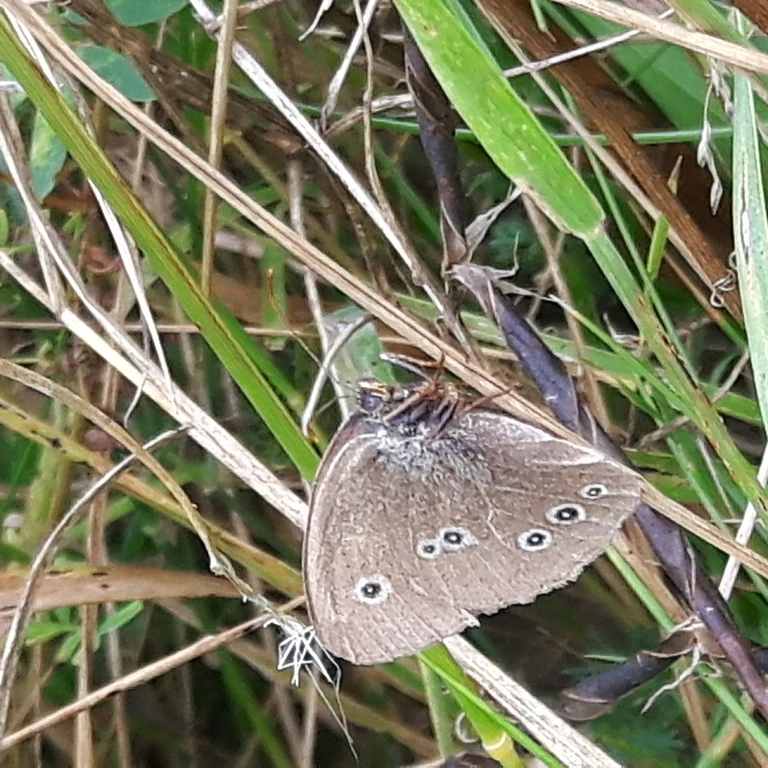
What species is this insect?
Aphantopus hyperantus
